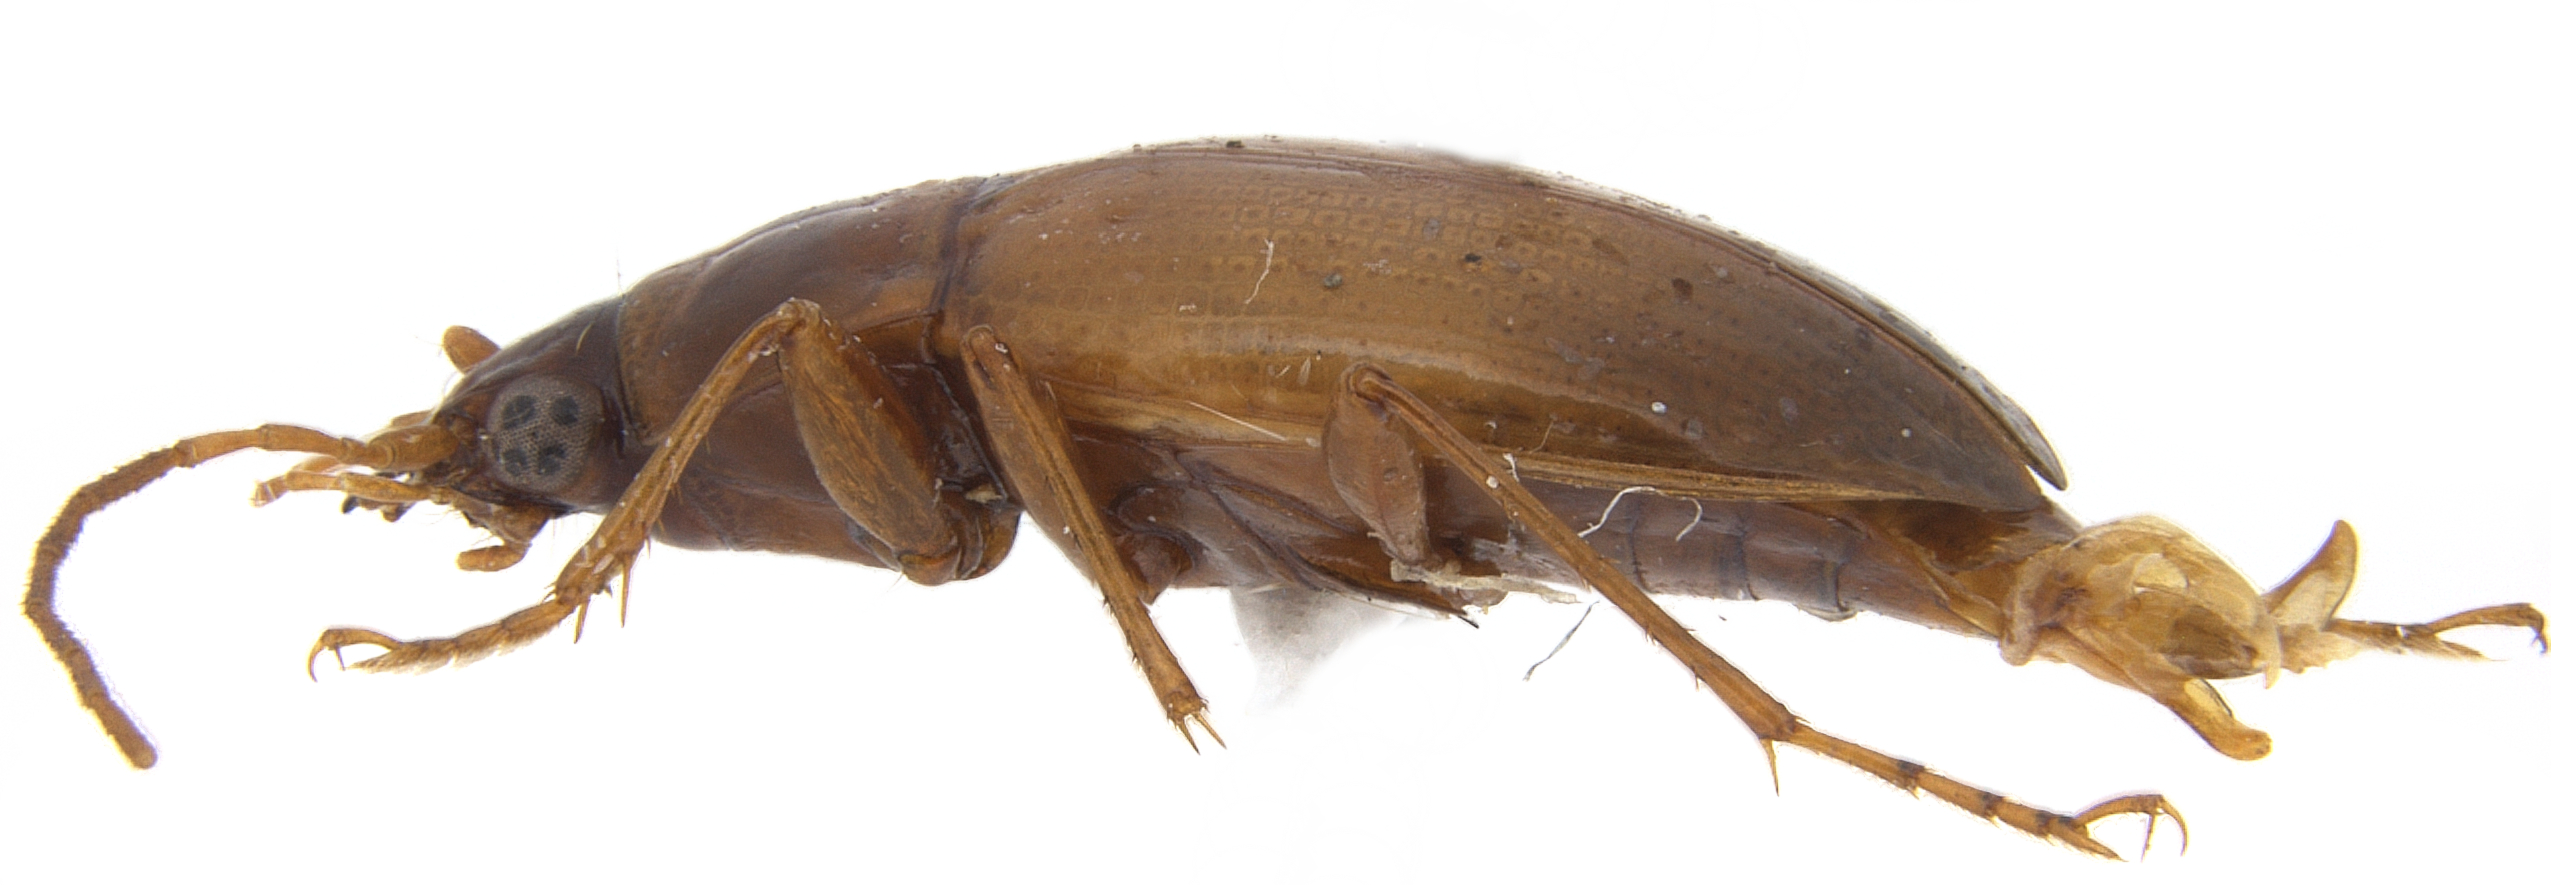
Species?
Monolobus testaceus
